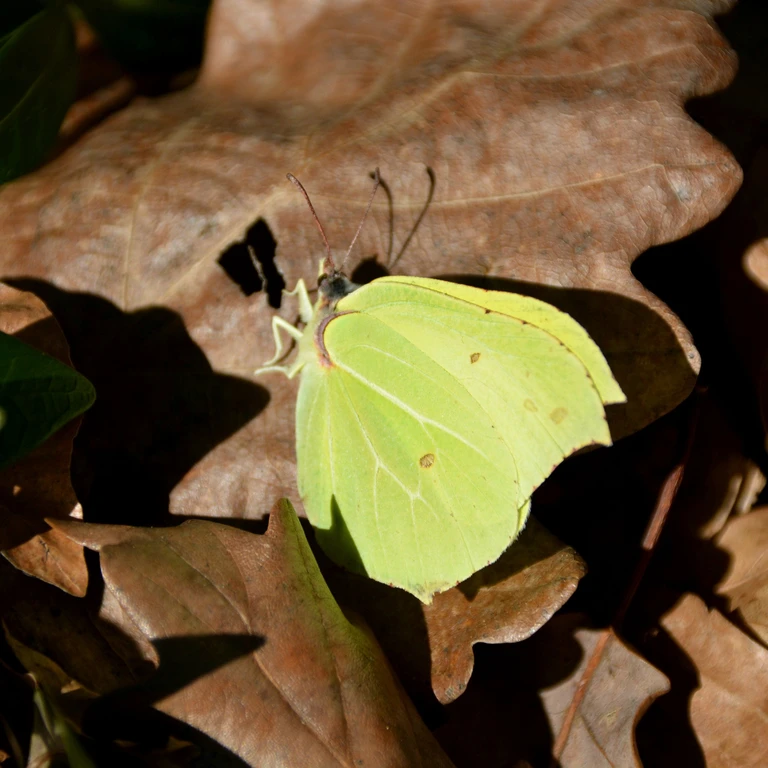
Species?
Gonepteryx rhamni
